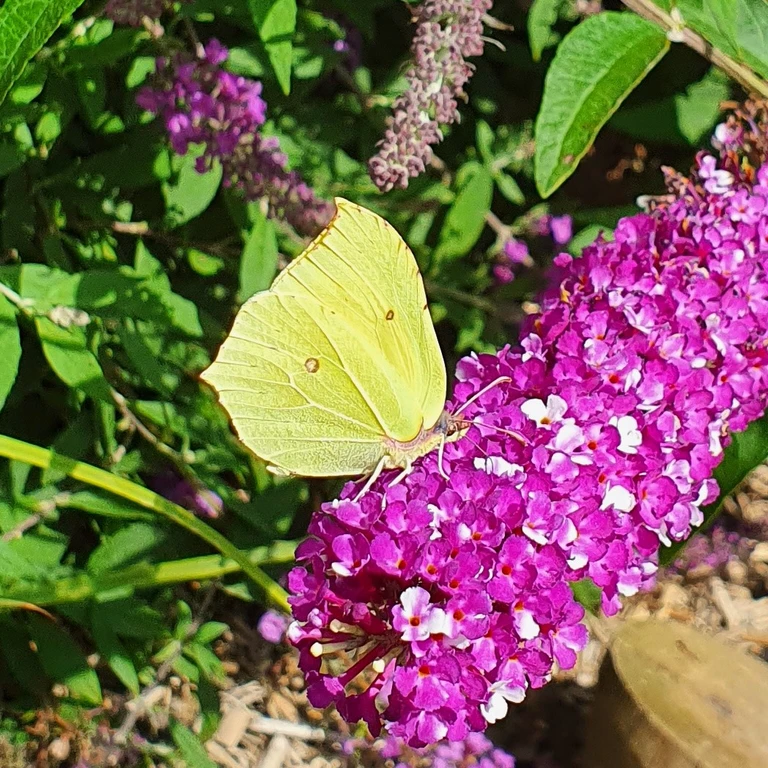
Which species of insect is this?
Gonepteryx rhamni
